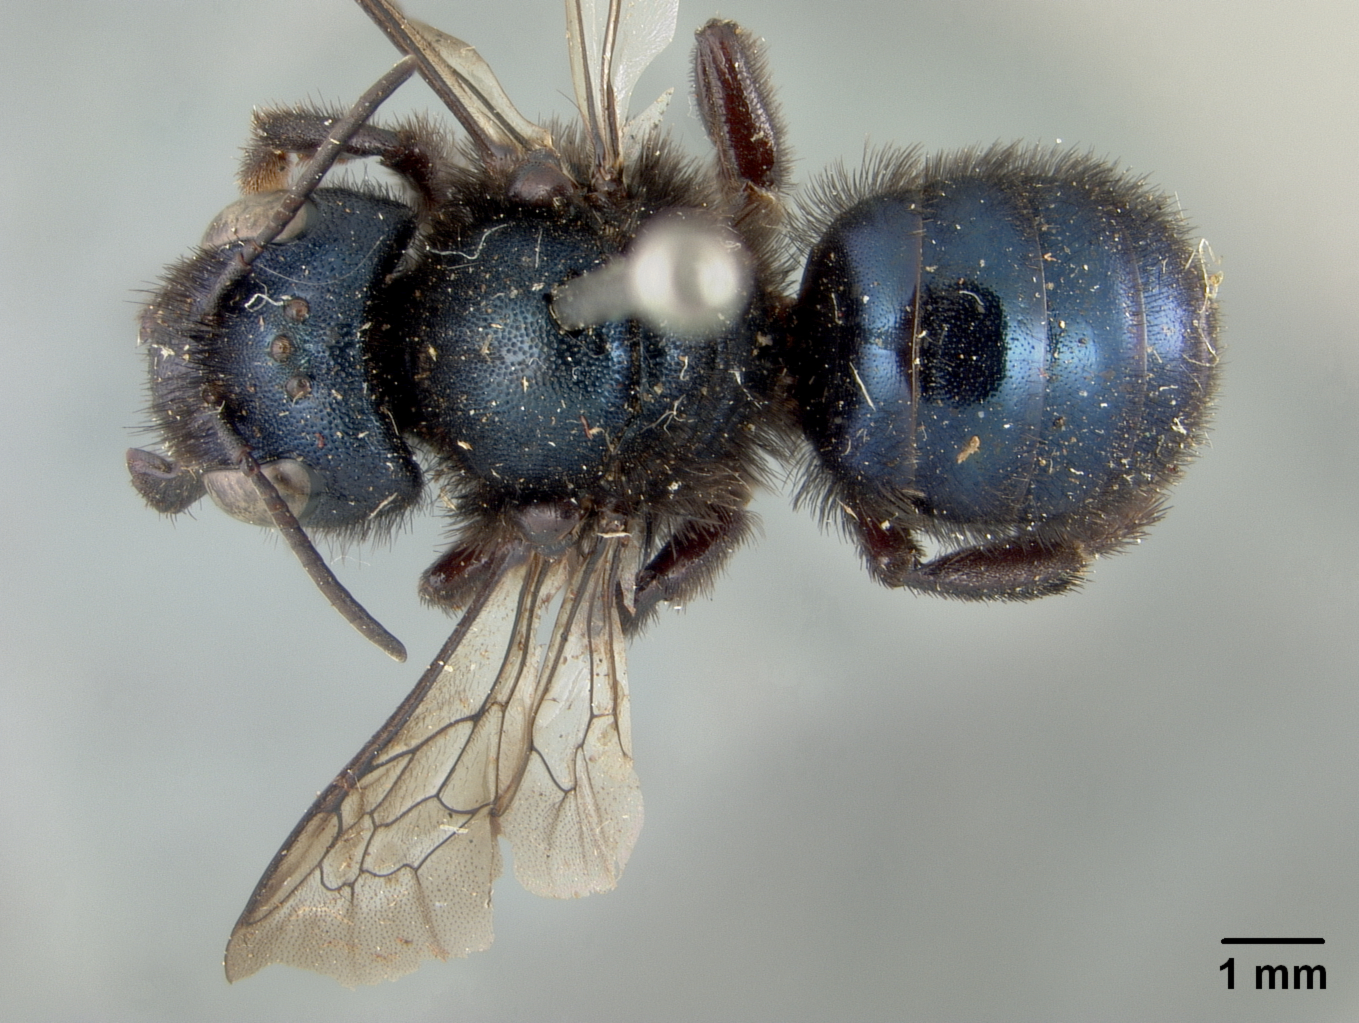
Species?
Osmia nassa
